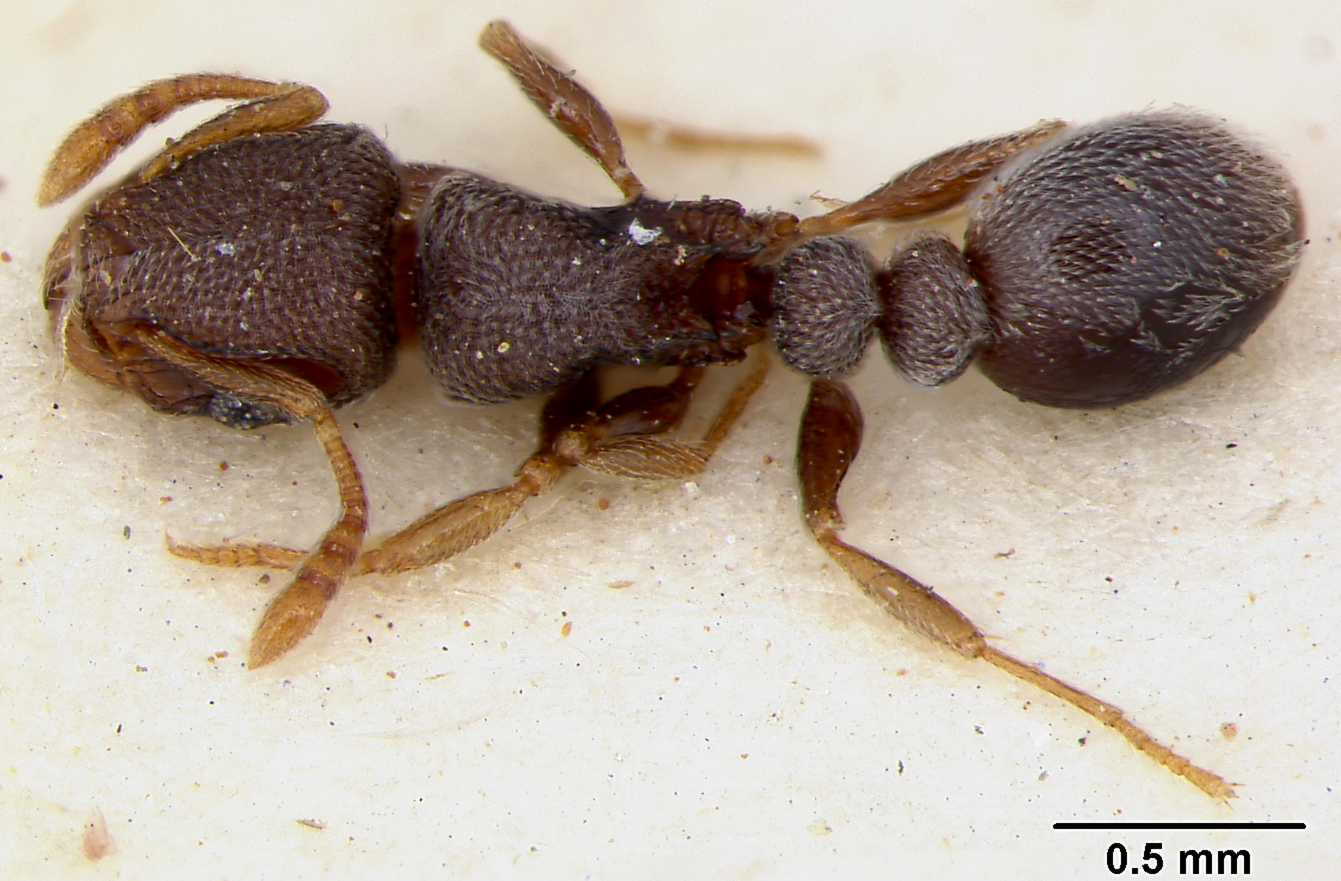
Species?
Tetramorium hepburni
